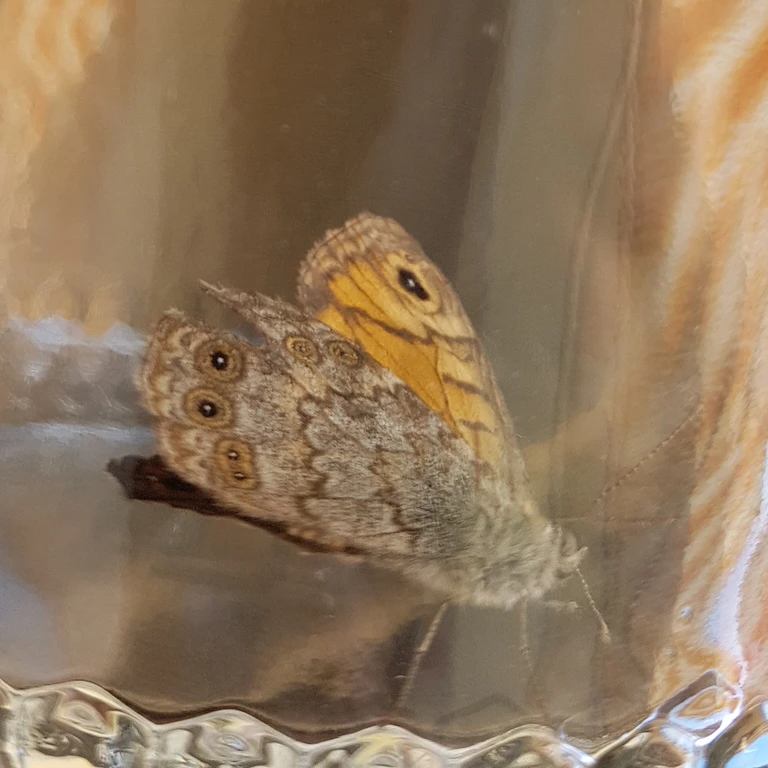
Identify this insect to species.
Lasiommata megera (also Pararge megera)
